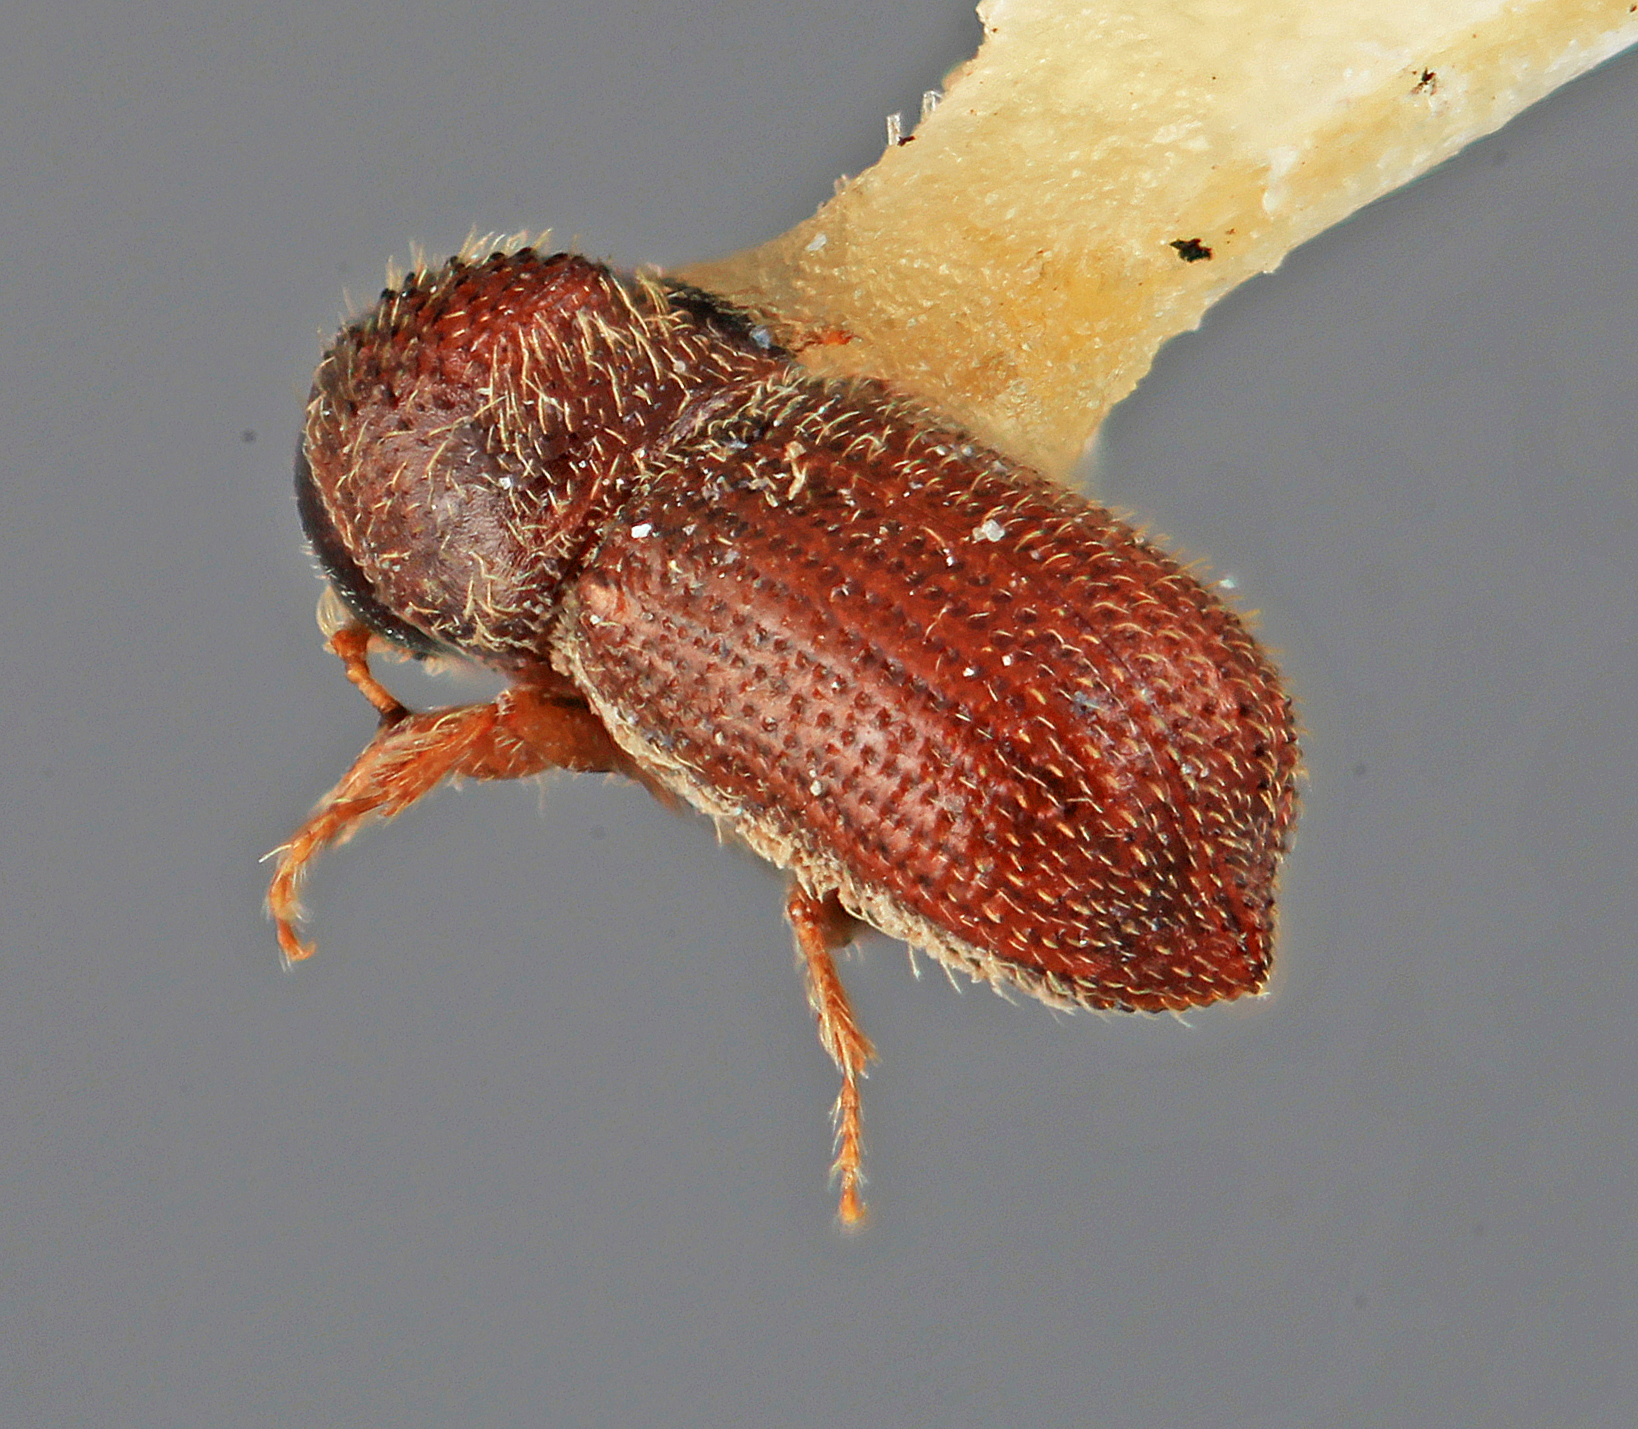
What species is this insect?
Phloeocleptus plagiatus
